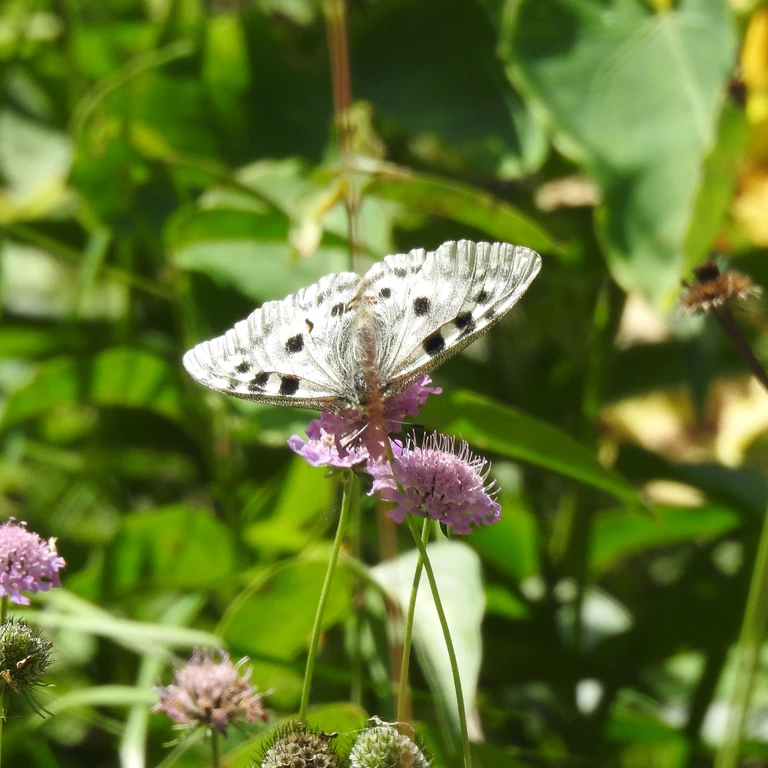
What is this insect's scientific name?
Parnassius apollo
